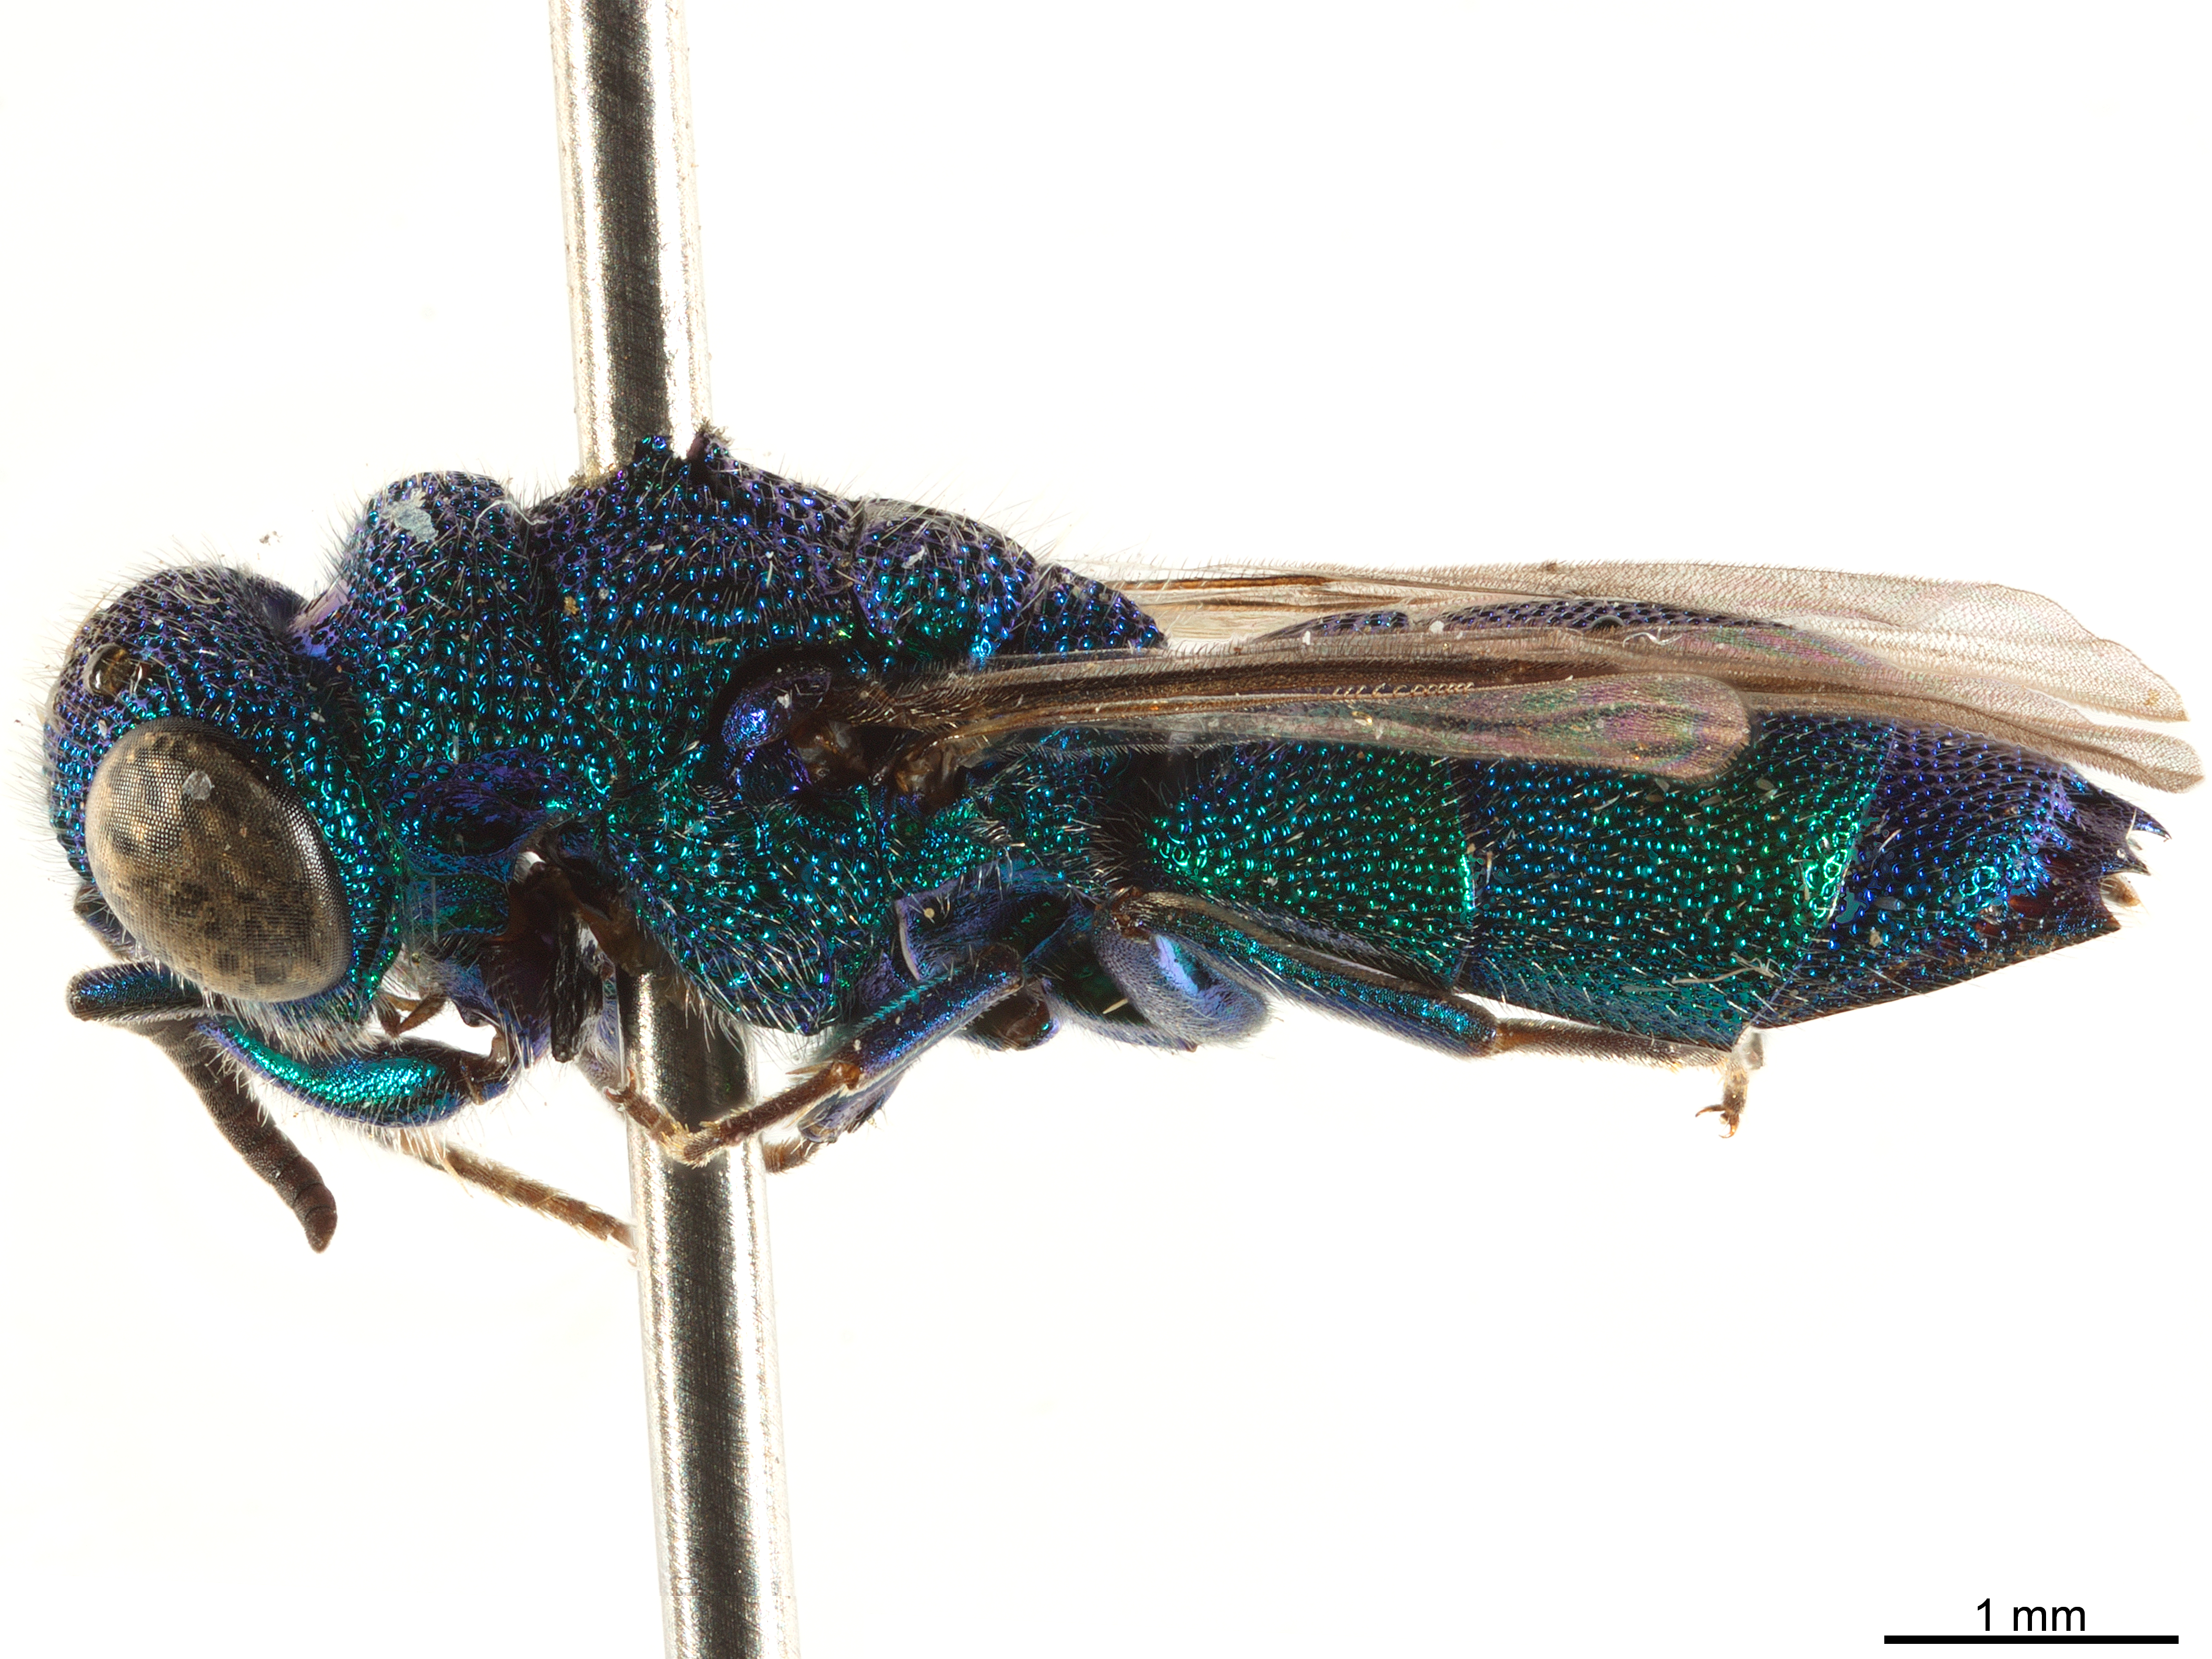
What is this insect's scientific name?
Praestochrysis inops
